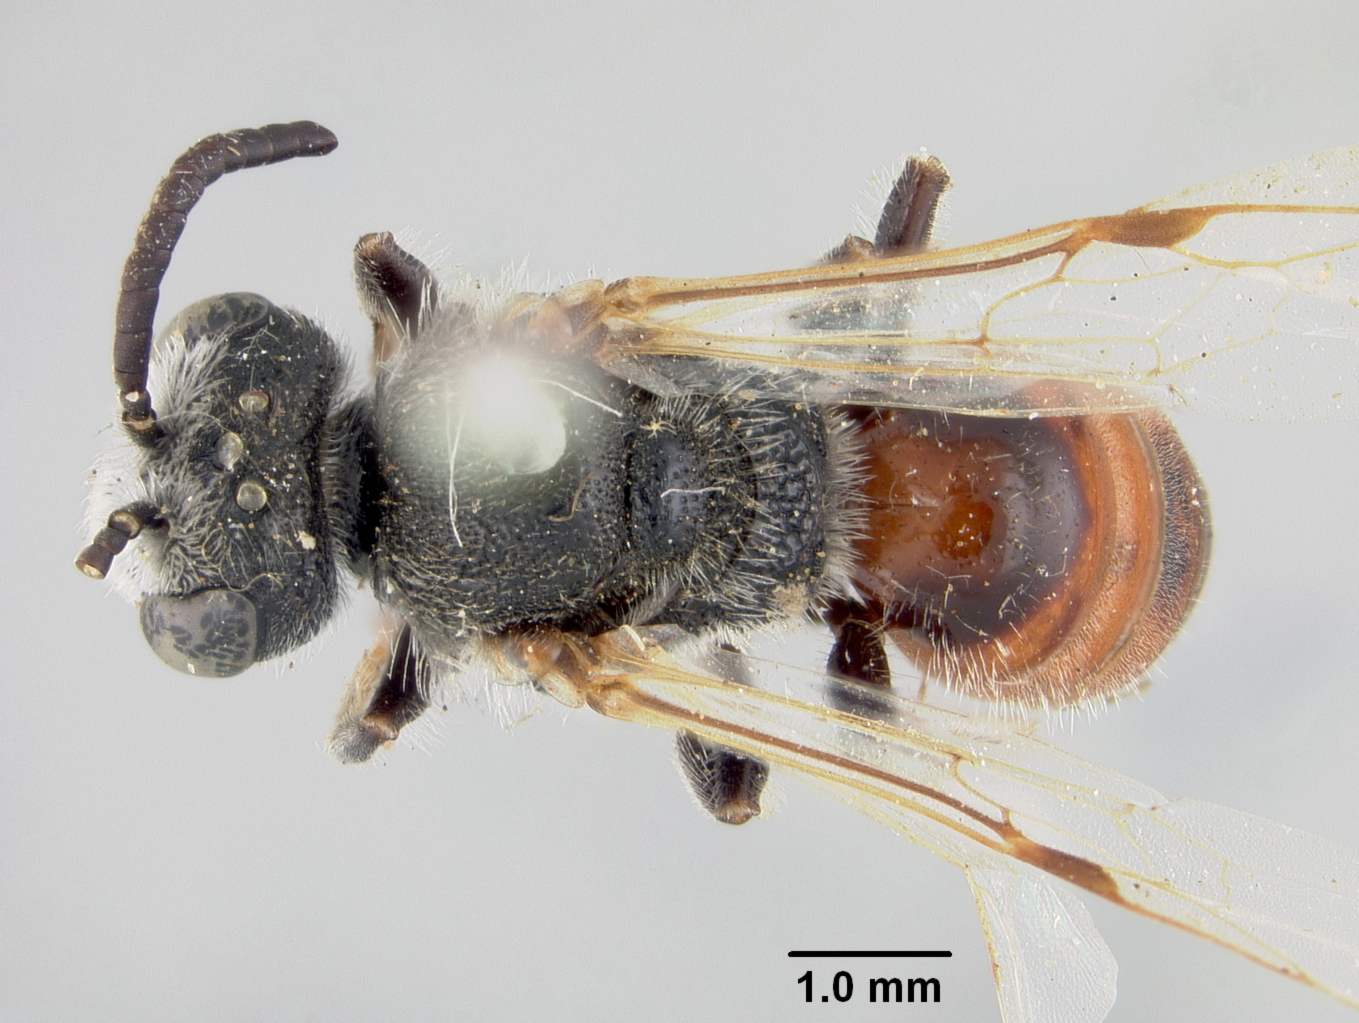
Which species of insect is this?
Sphecodes lautipennis
